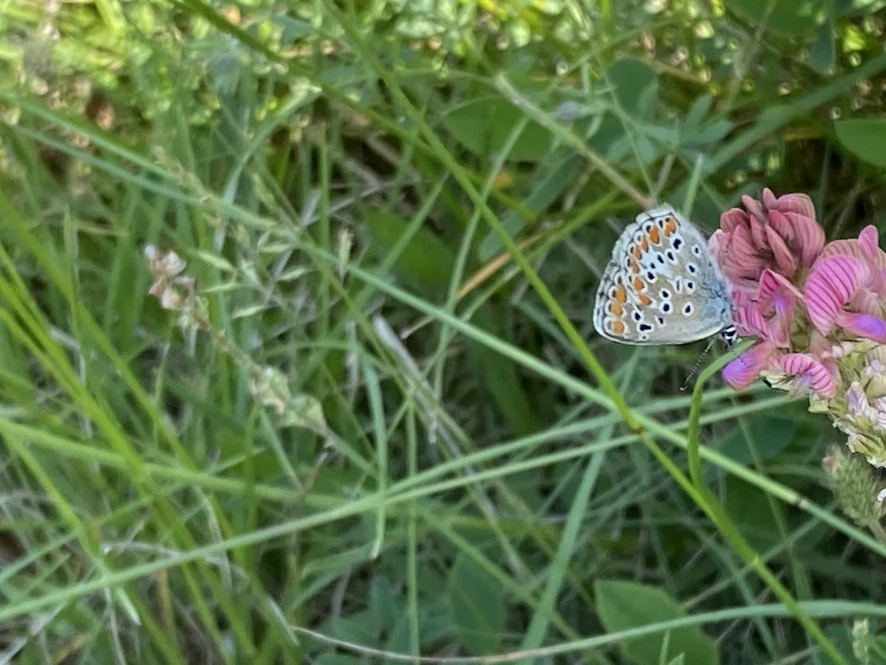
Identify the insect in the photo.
Aricia agestis/artaxerxes
